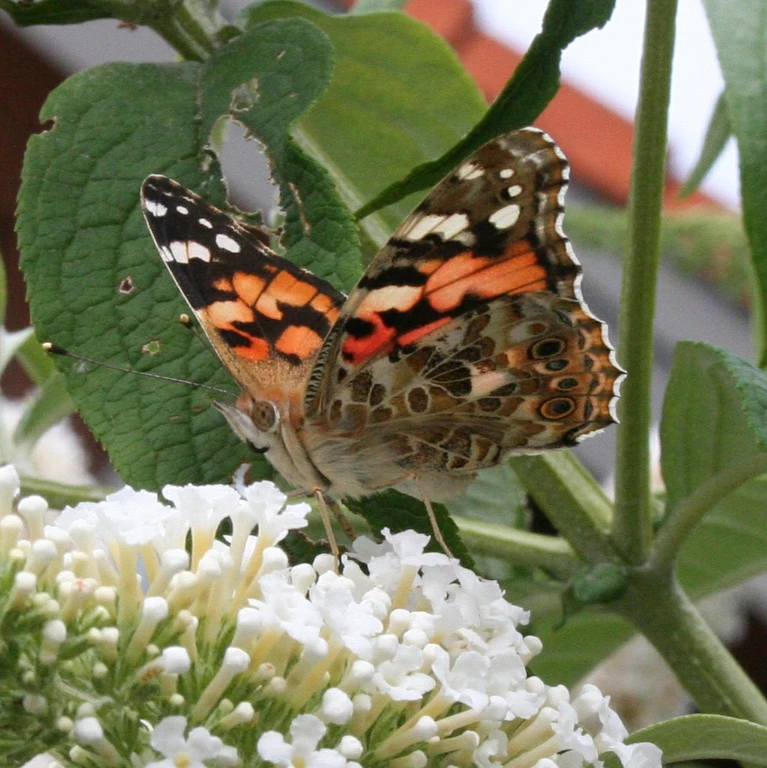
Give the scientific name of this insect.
Vanessa cardui
